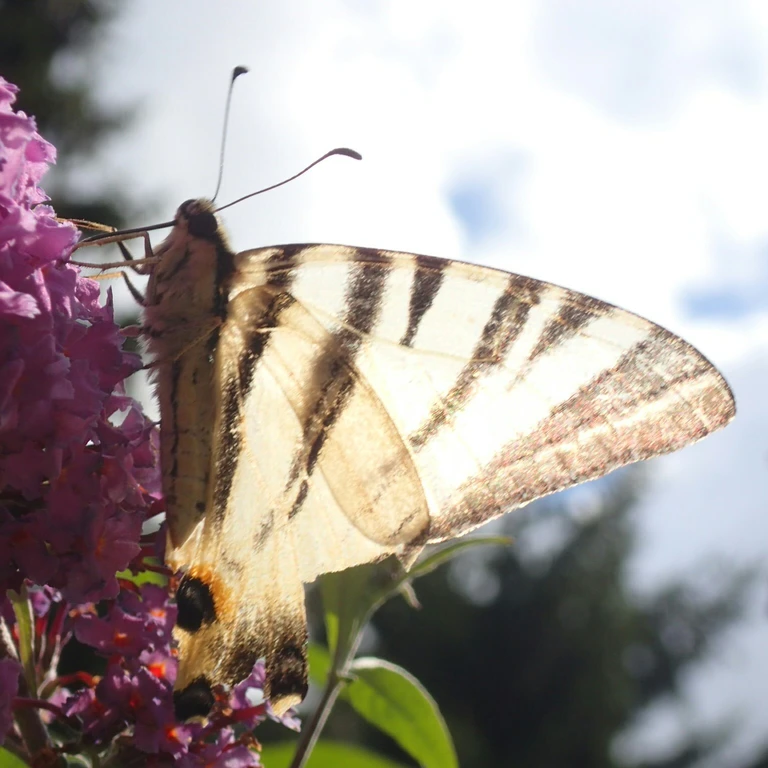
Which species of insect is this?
Iphiclides podalirius
